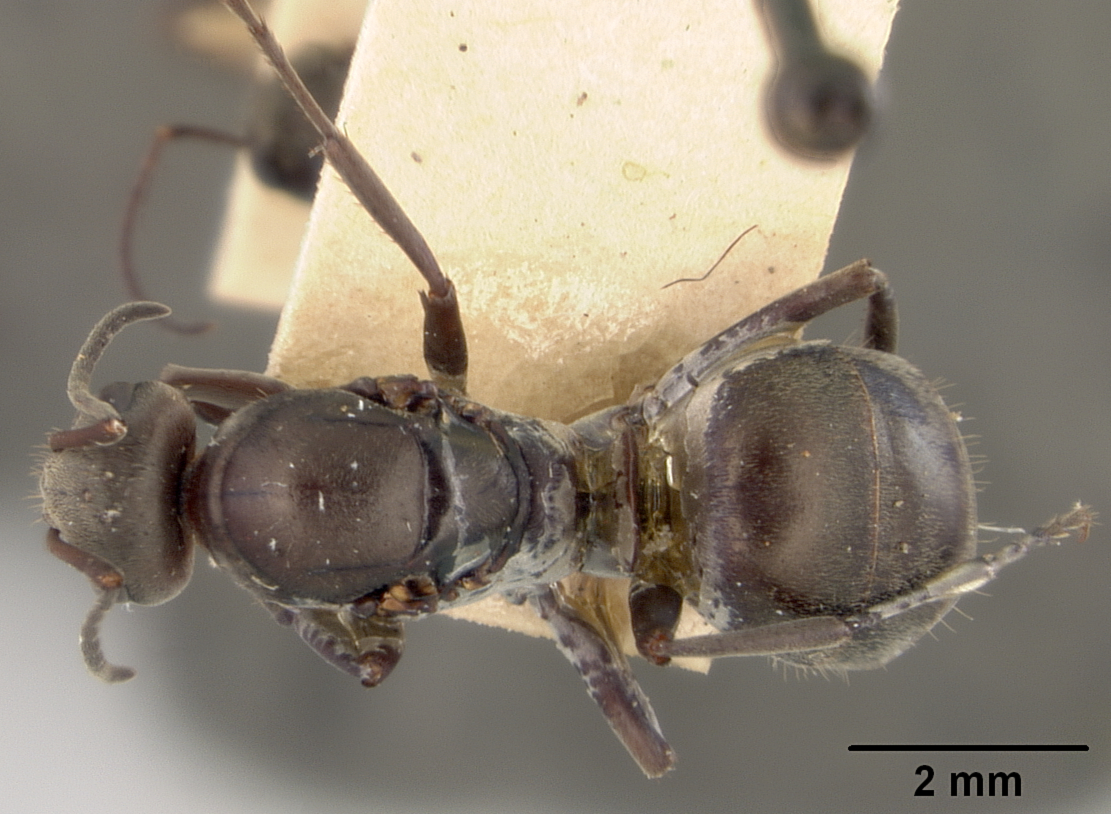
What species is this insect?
Formica subcyanea
